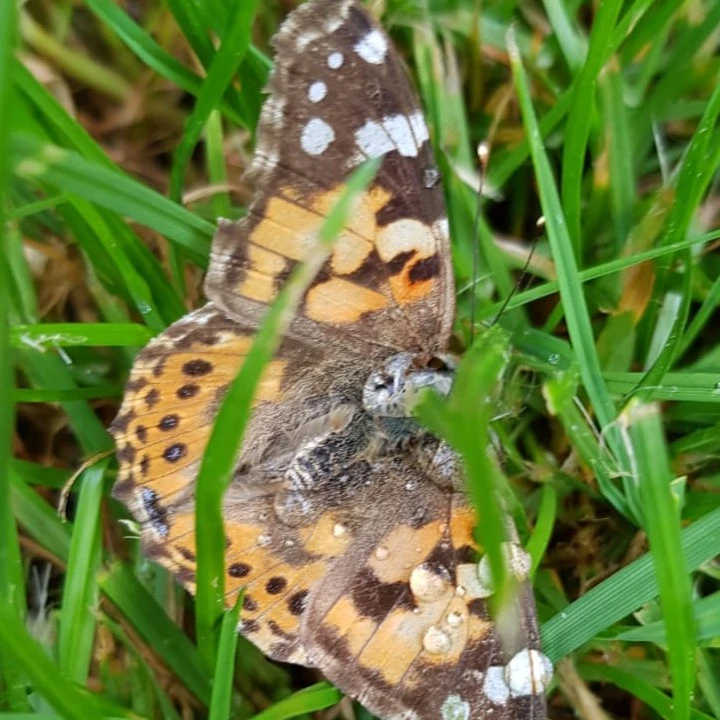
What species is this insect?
Vanessa cardui
